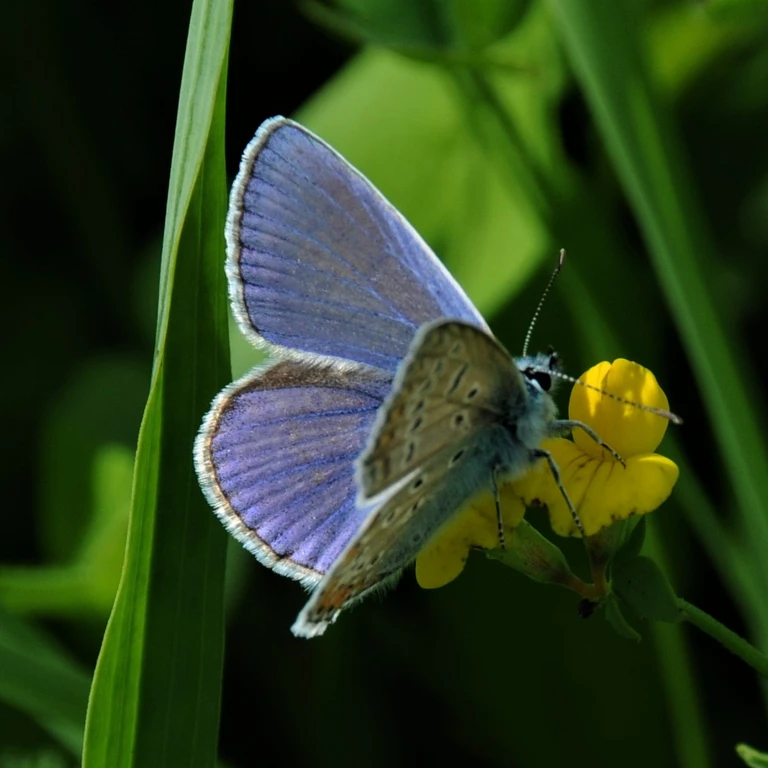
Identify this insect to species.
Polyommatus icarus
